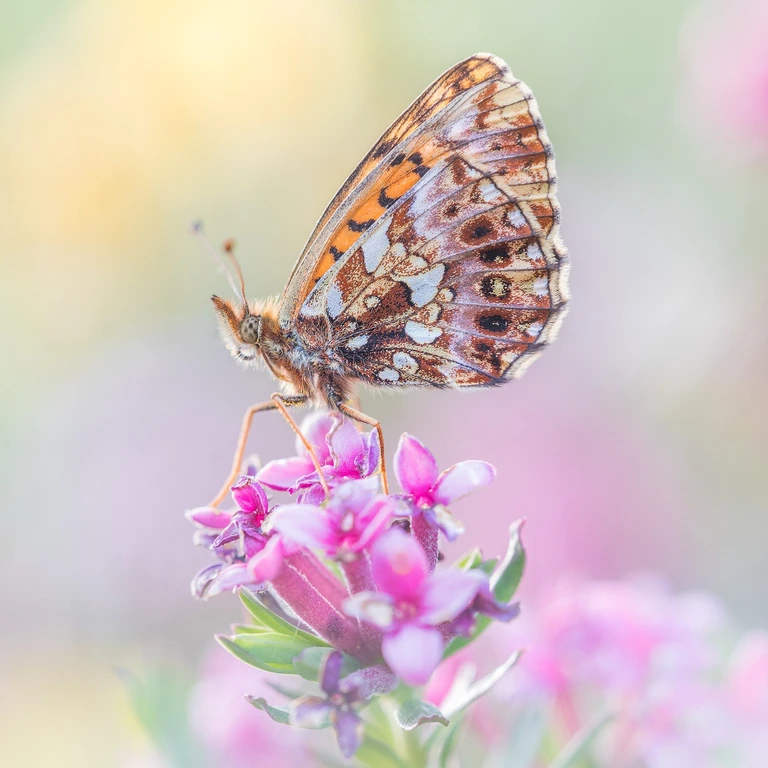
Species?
Boloria dia
